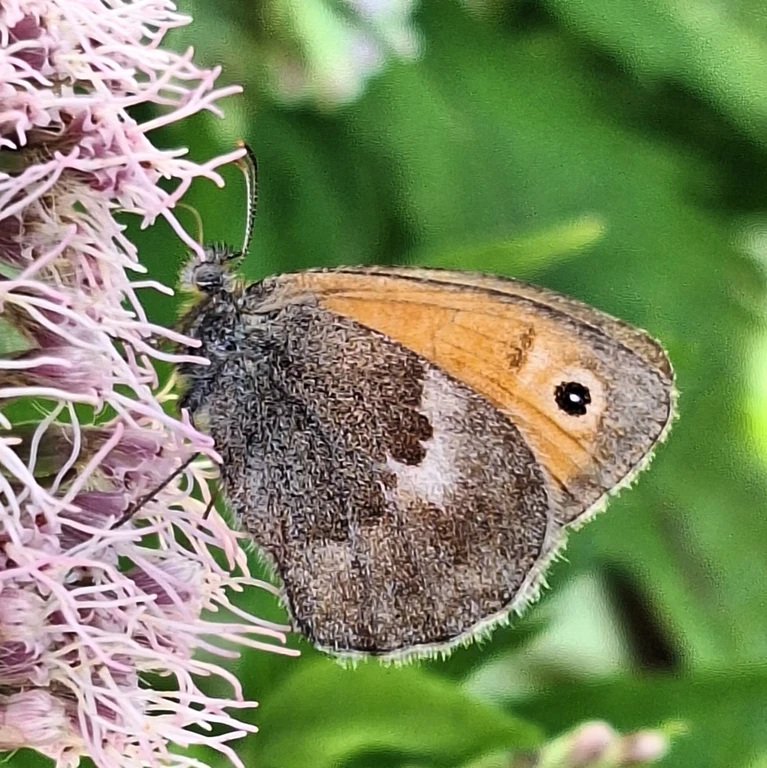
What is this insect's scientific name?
Coenonympha pamphilus
